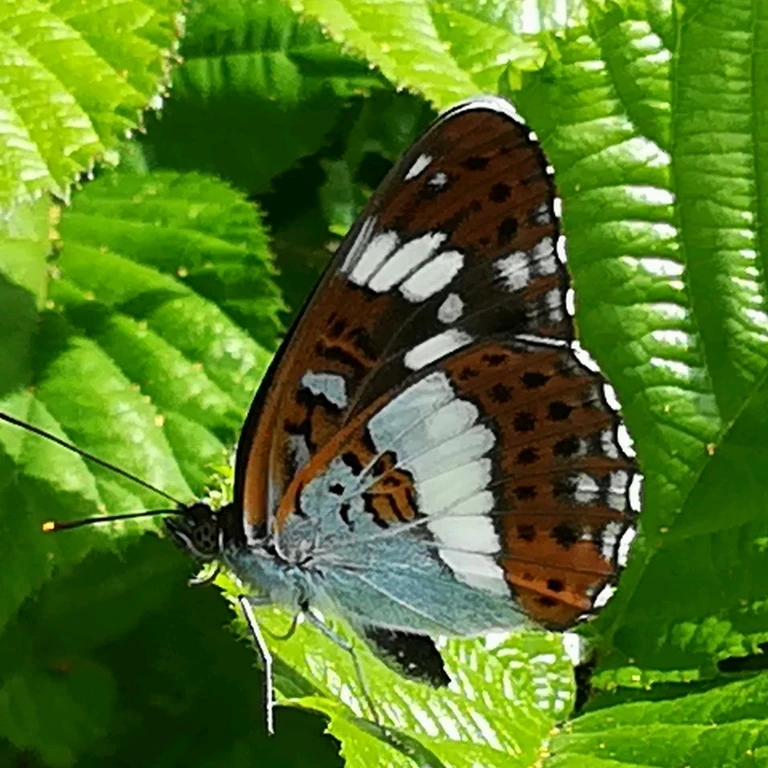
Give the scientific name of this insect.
Limenitis camilla (also Ladoga camilla)
